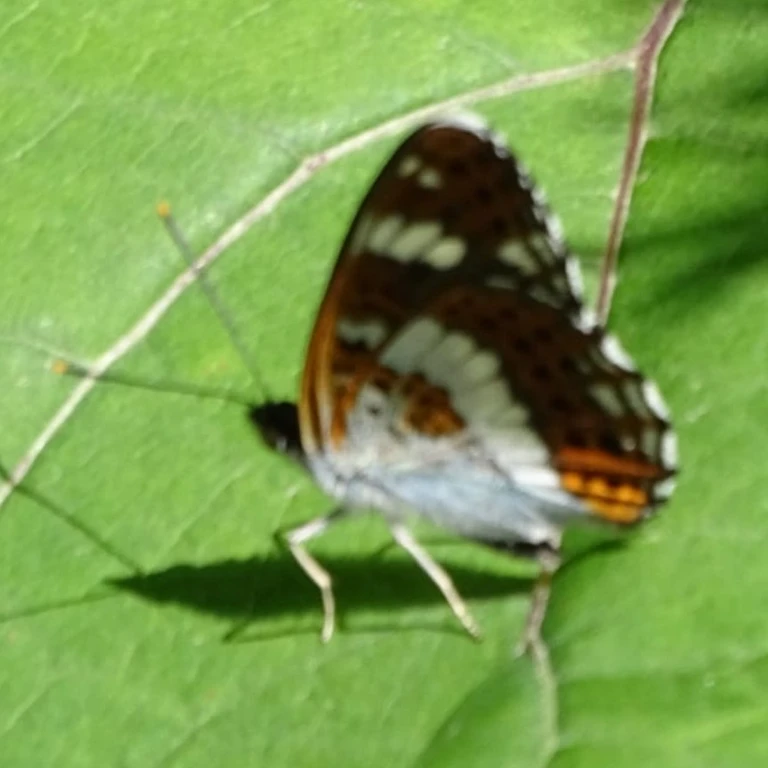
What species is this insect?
Limenitis camilla (also Ladoga camilla)
